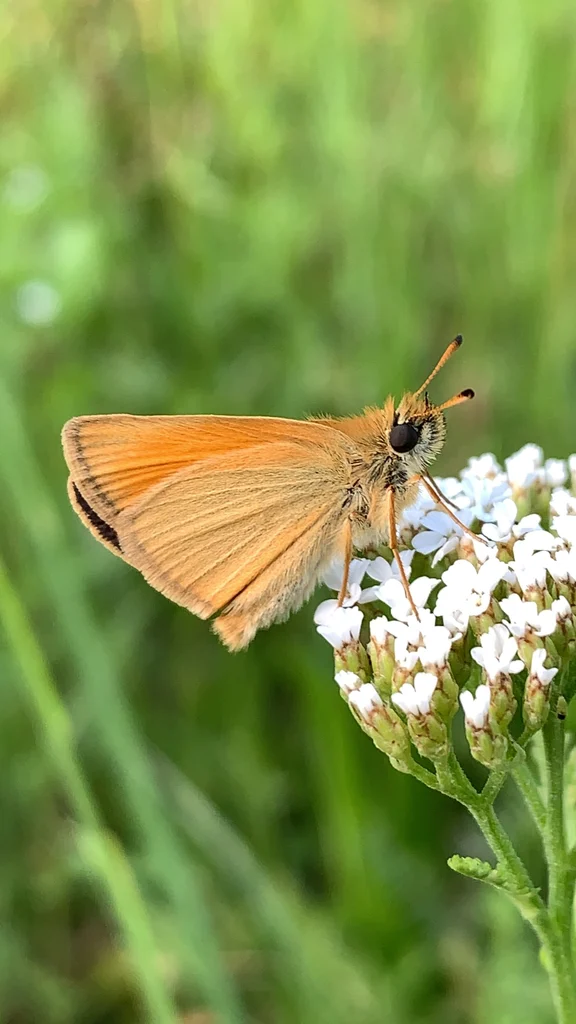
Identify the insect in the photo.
Thymelicus lineola
